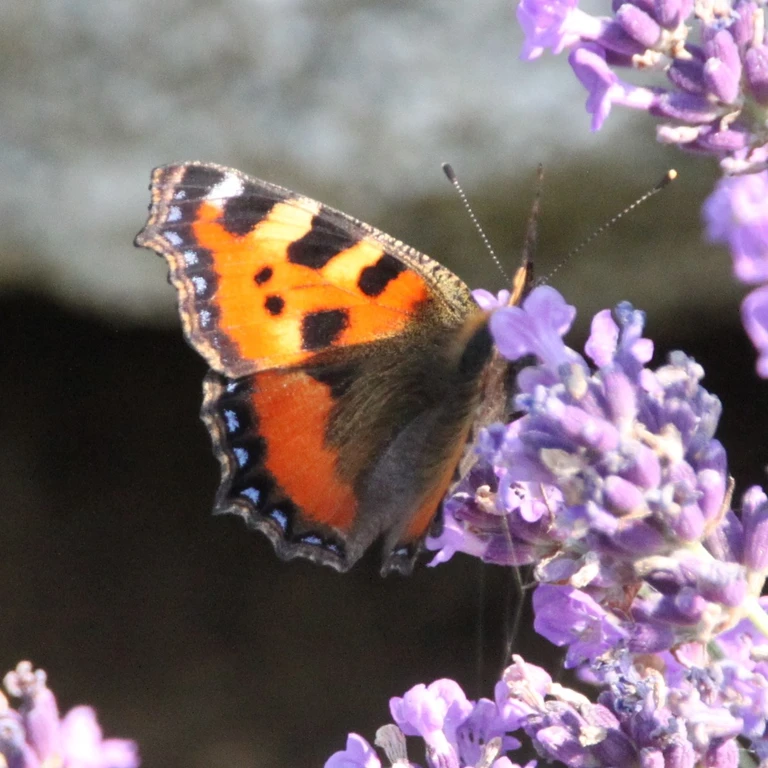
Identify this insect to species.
Aglais urticae
